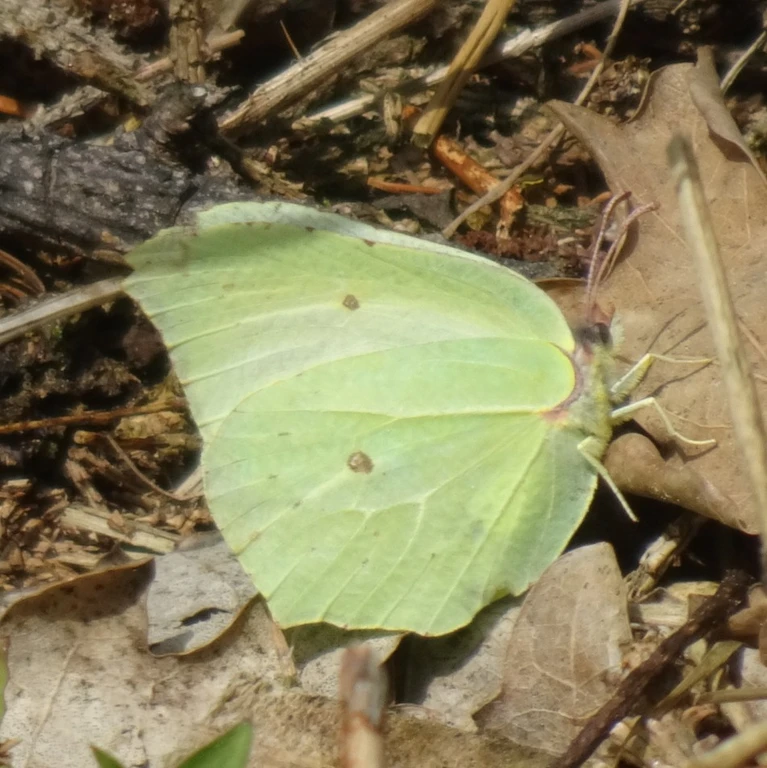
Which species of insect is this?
Gonepteryx rhamni
